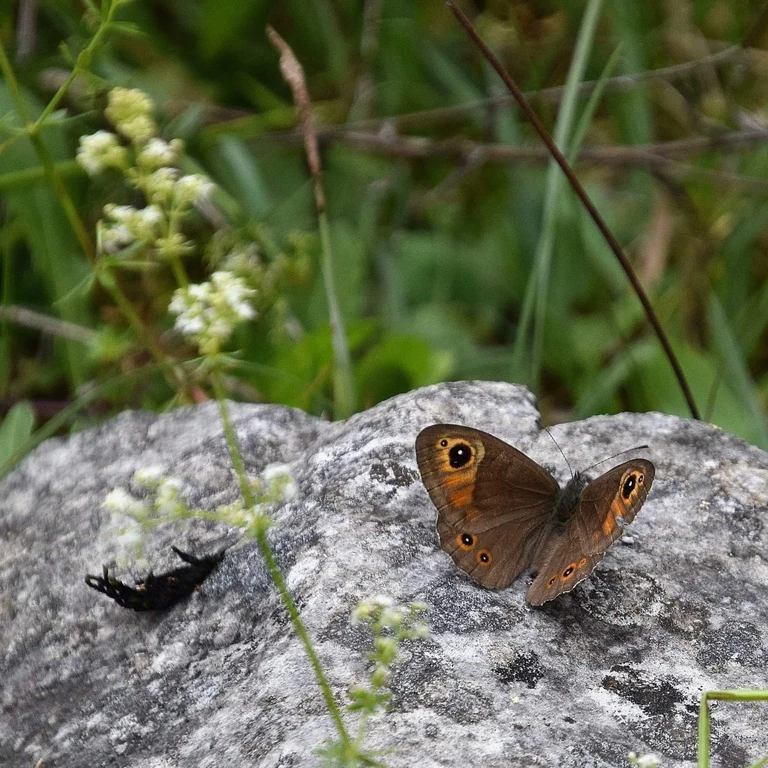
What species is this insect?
Lasiommata maera (also Pararge maera)
